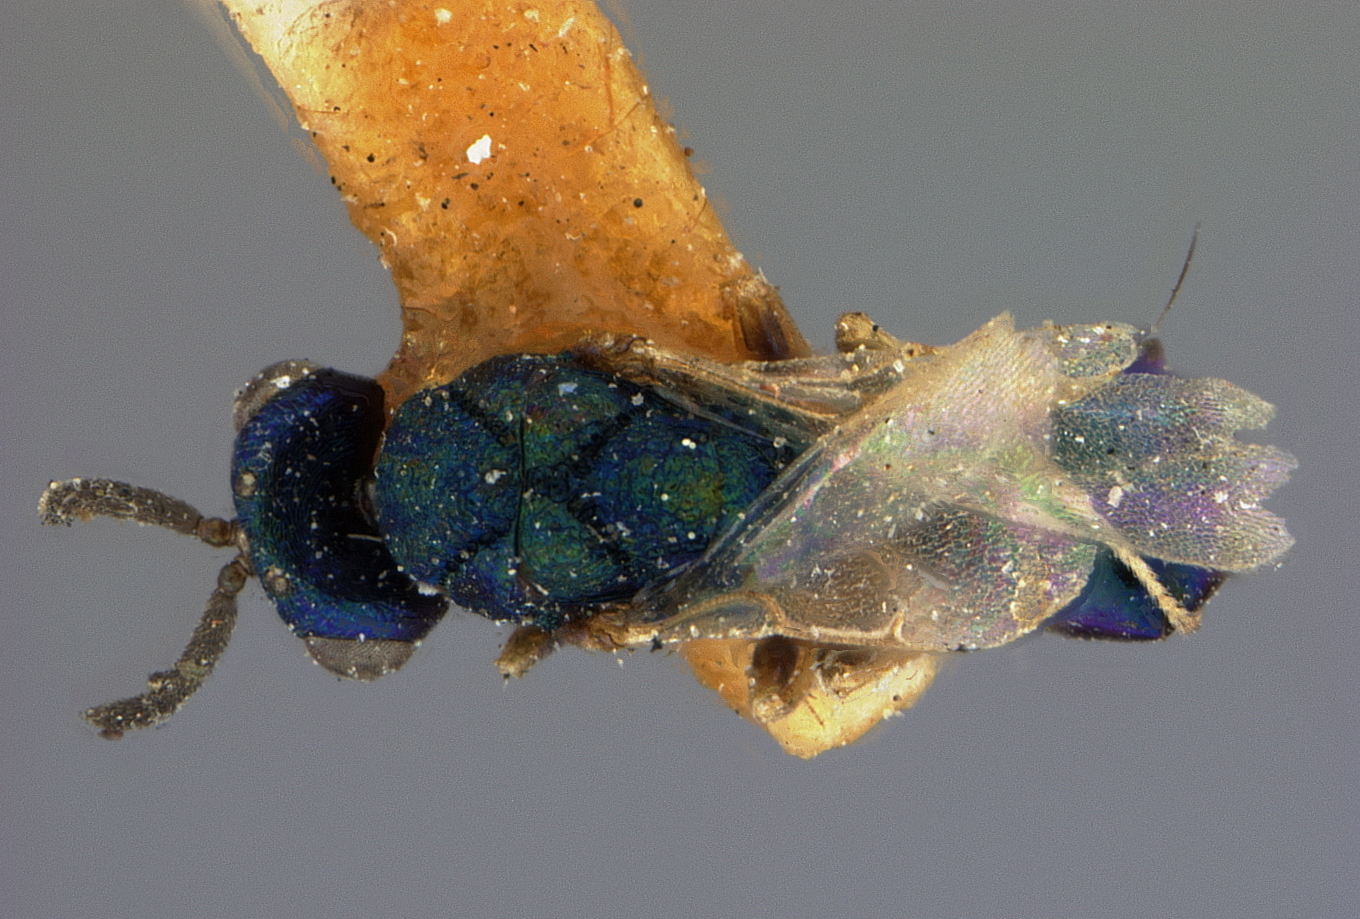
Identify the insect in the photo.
Orasema violacea
